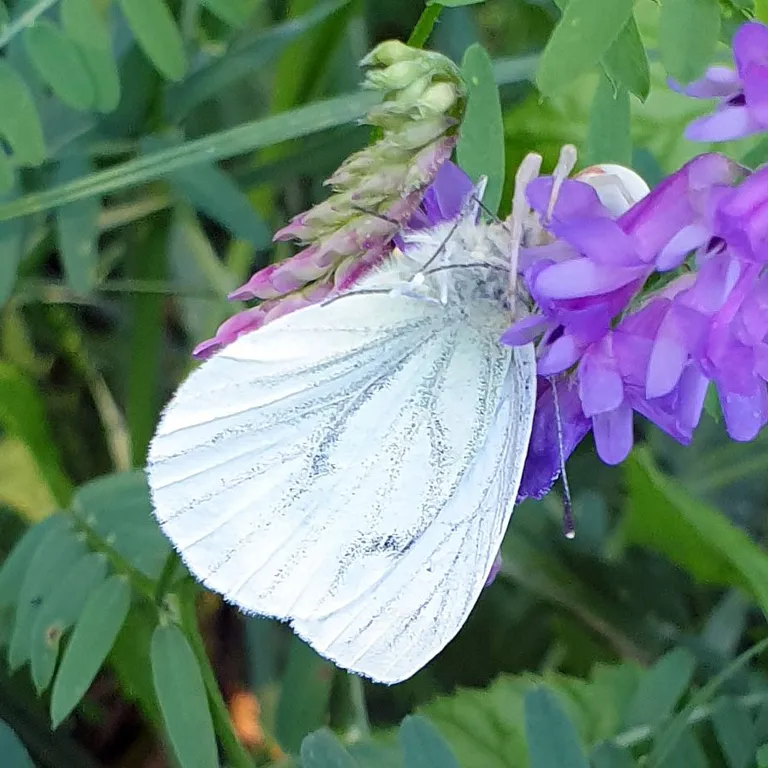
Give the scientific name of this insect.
Pieris napi
